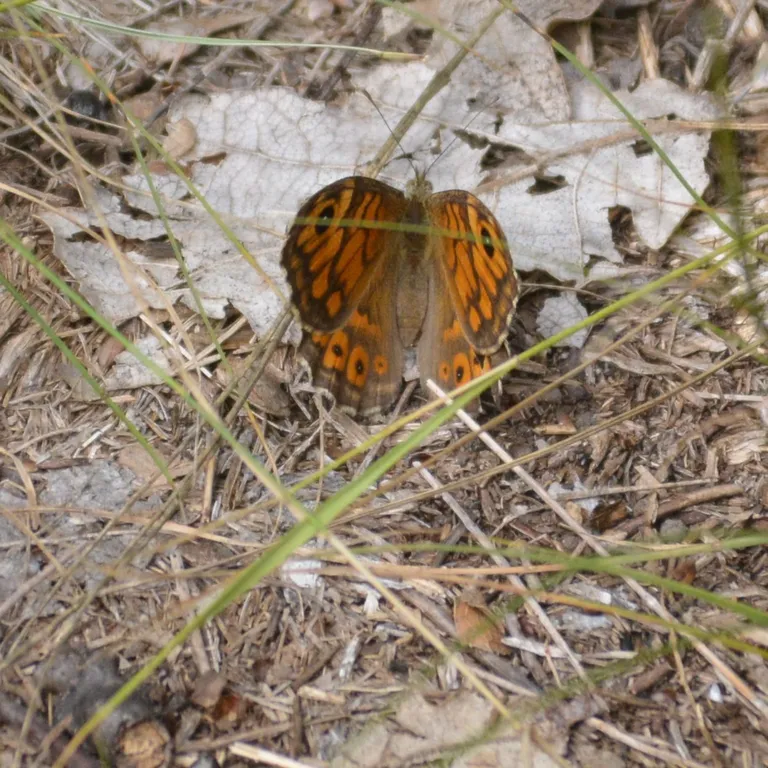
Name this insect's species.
Lasiommata megera (also Pararge megera)
